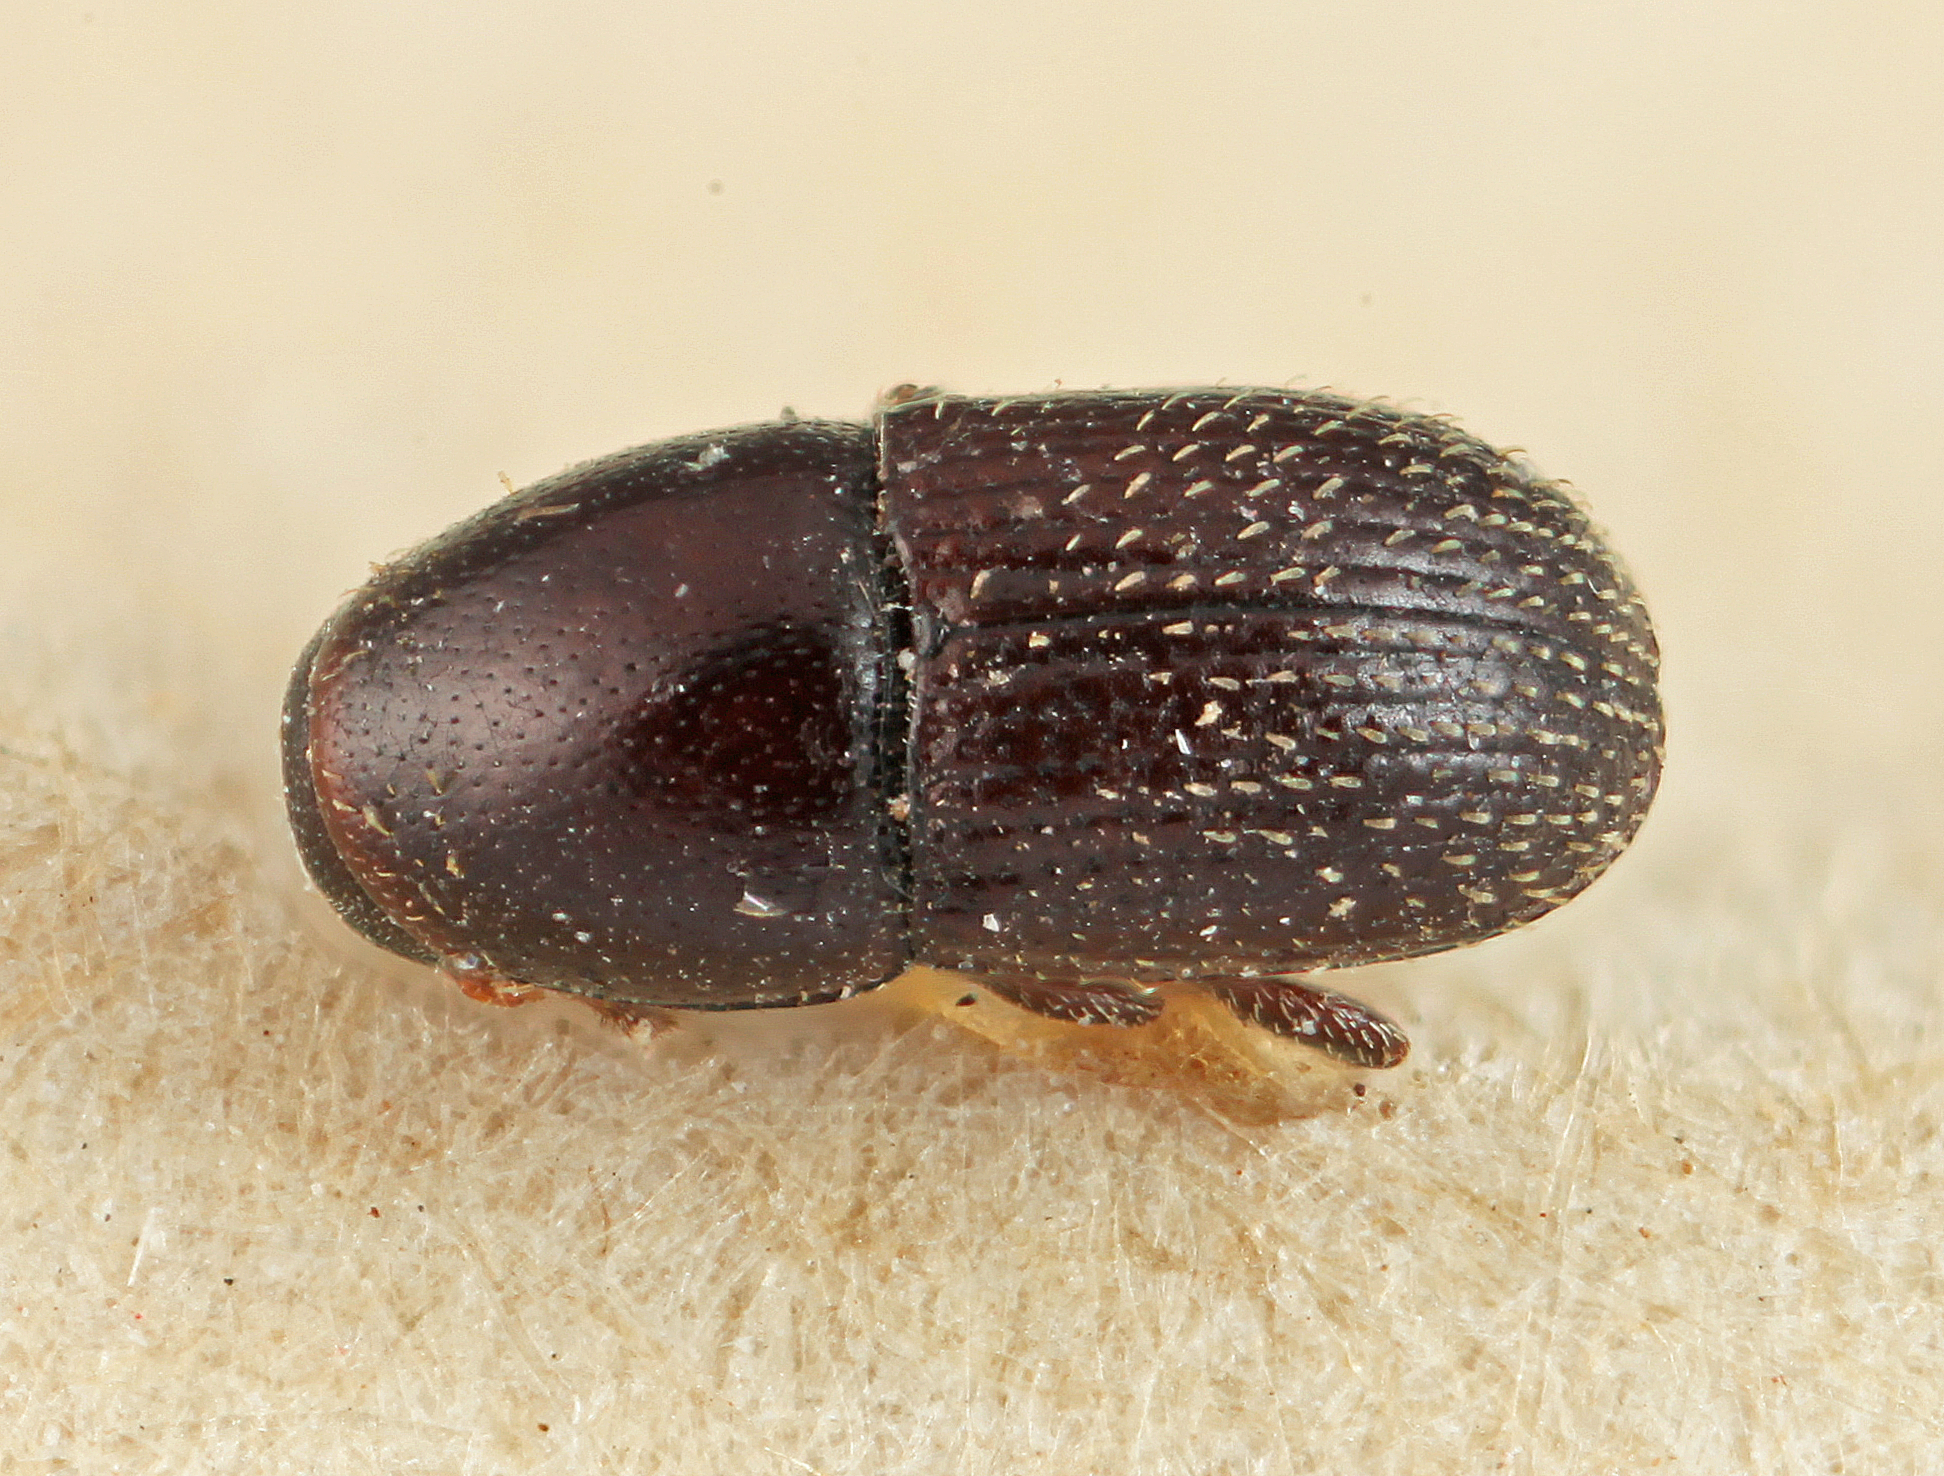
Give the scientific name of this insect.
Loganius pumilus
